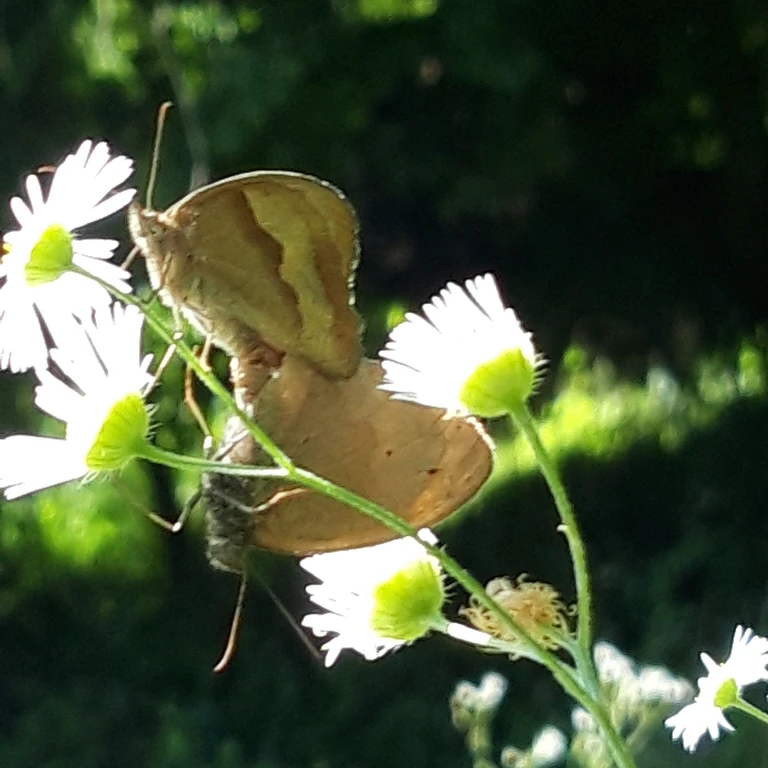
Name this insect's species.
Maniola jurtina
